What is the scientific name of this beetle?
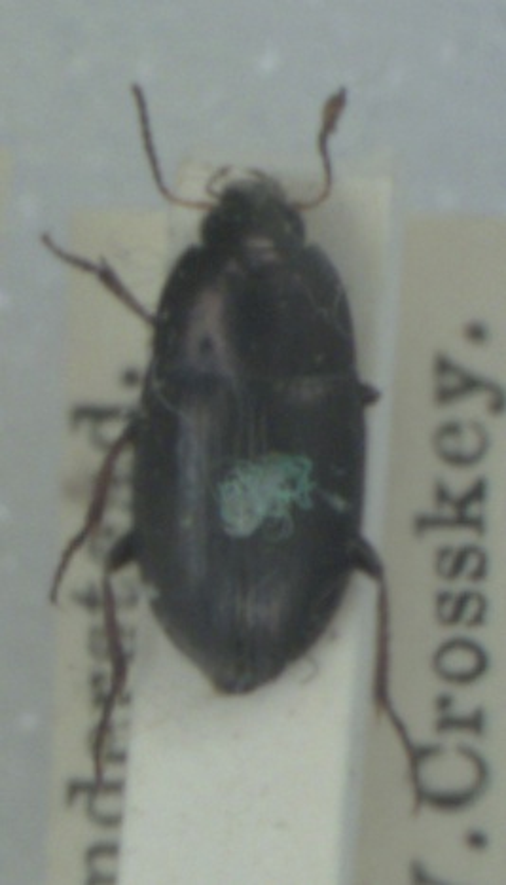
Amara aenea
